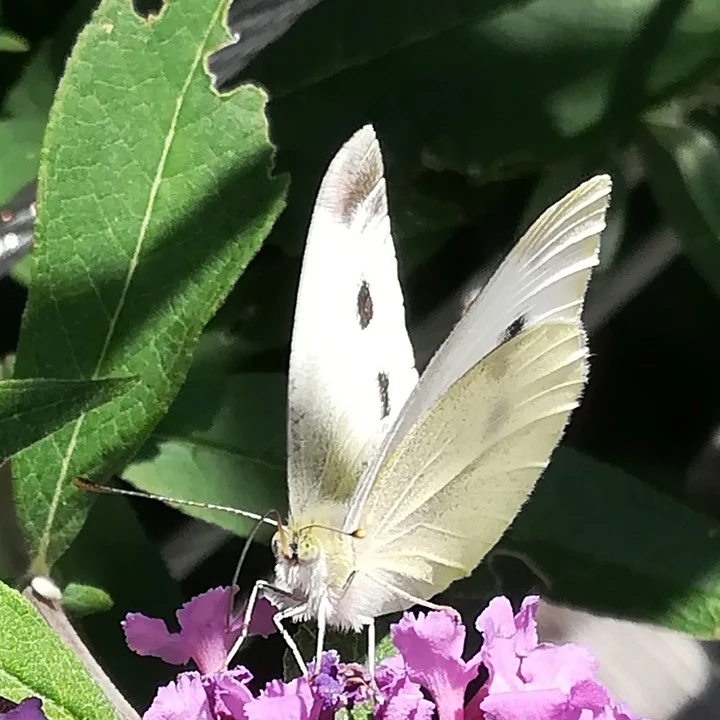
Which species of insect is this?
Pieris rapae
